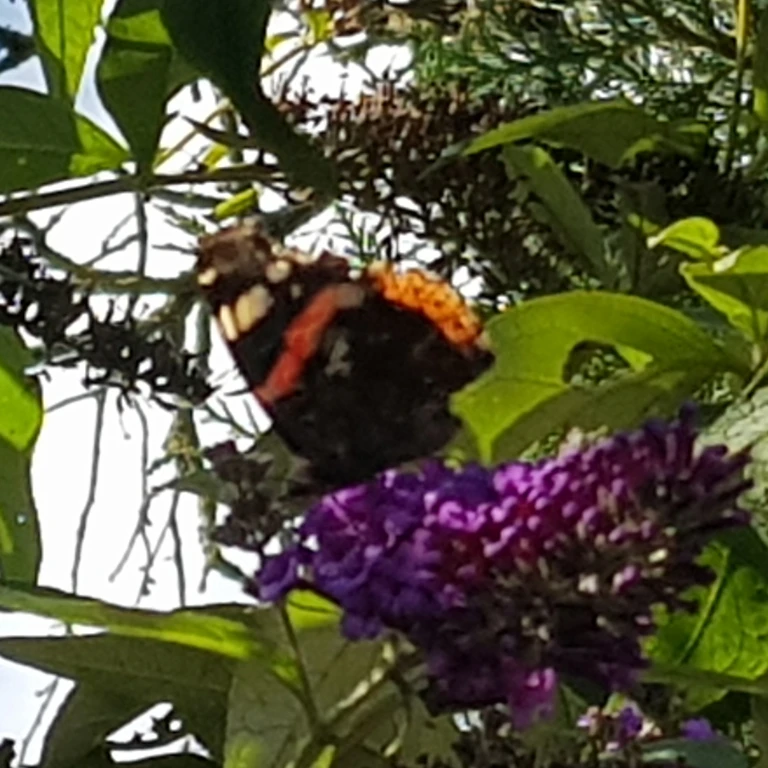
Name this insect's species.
Vanessa atalanta
